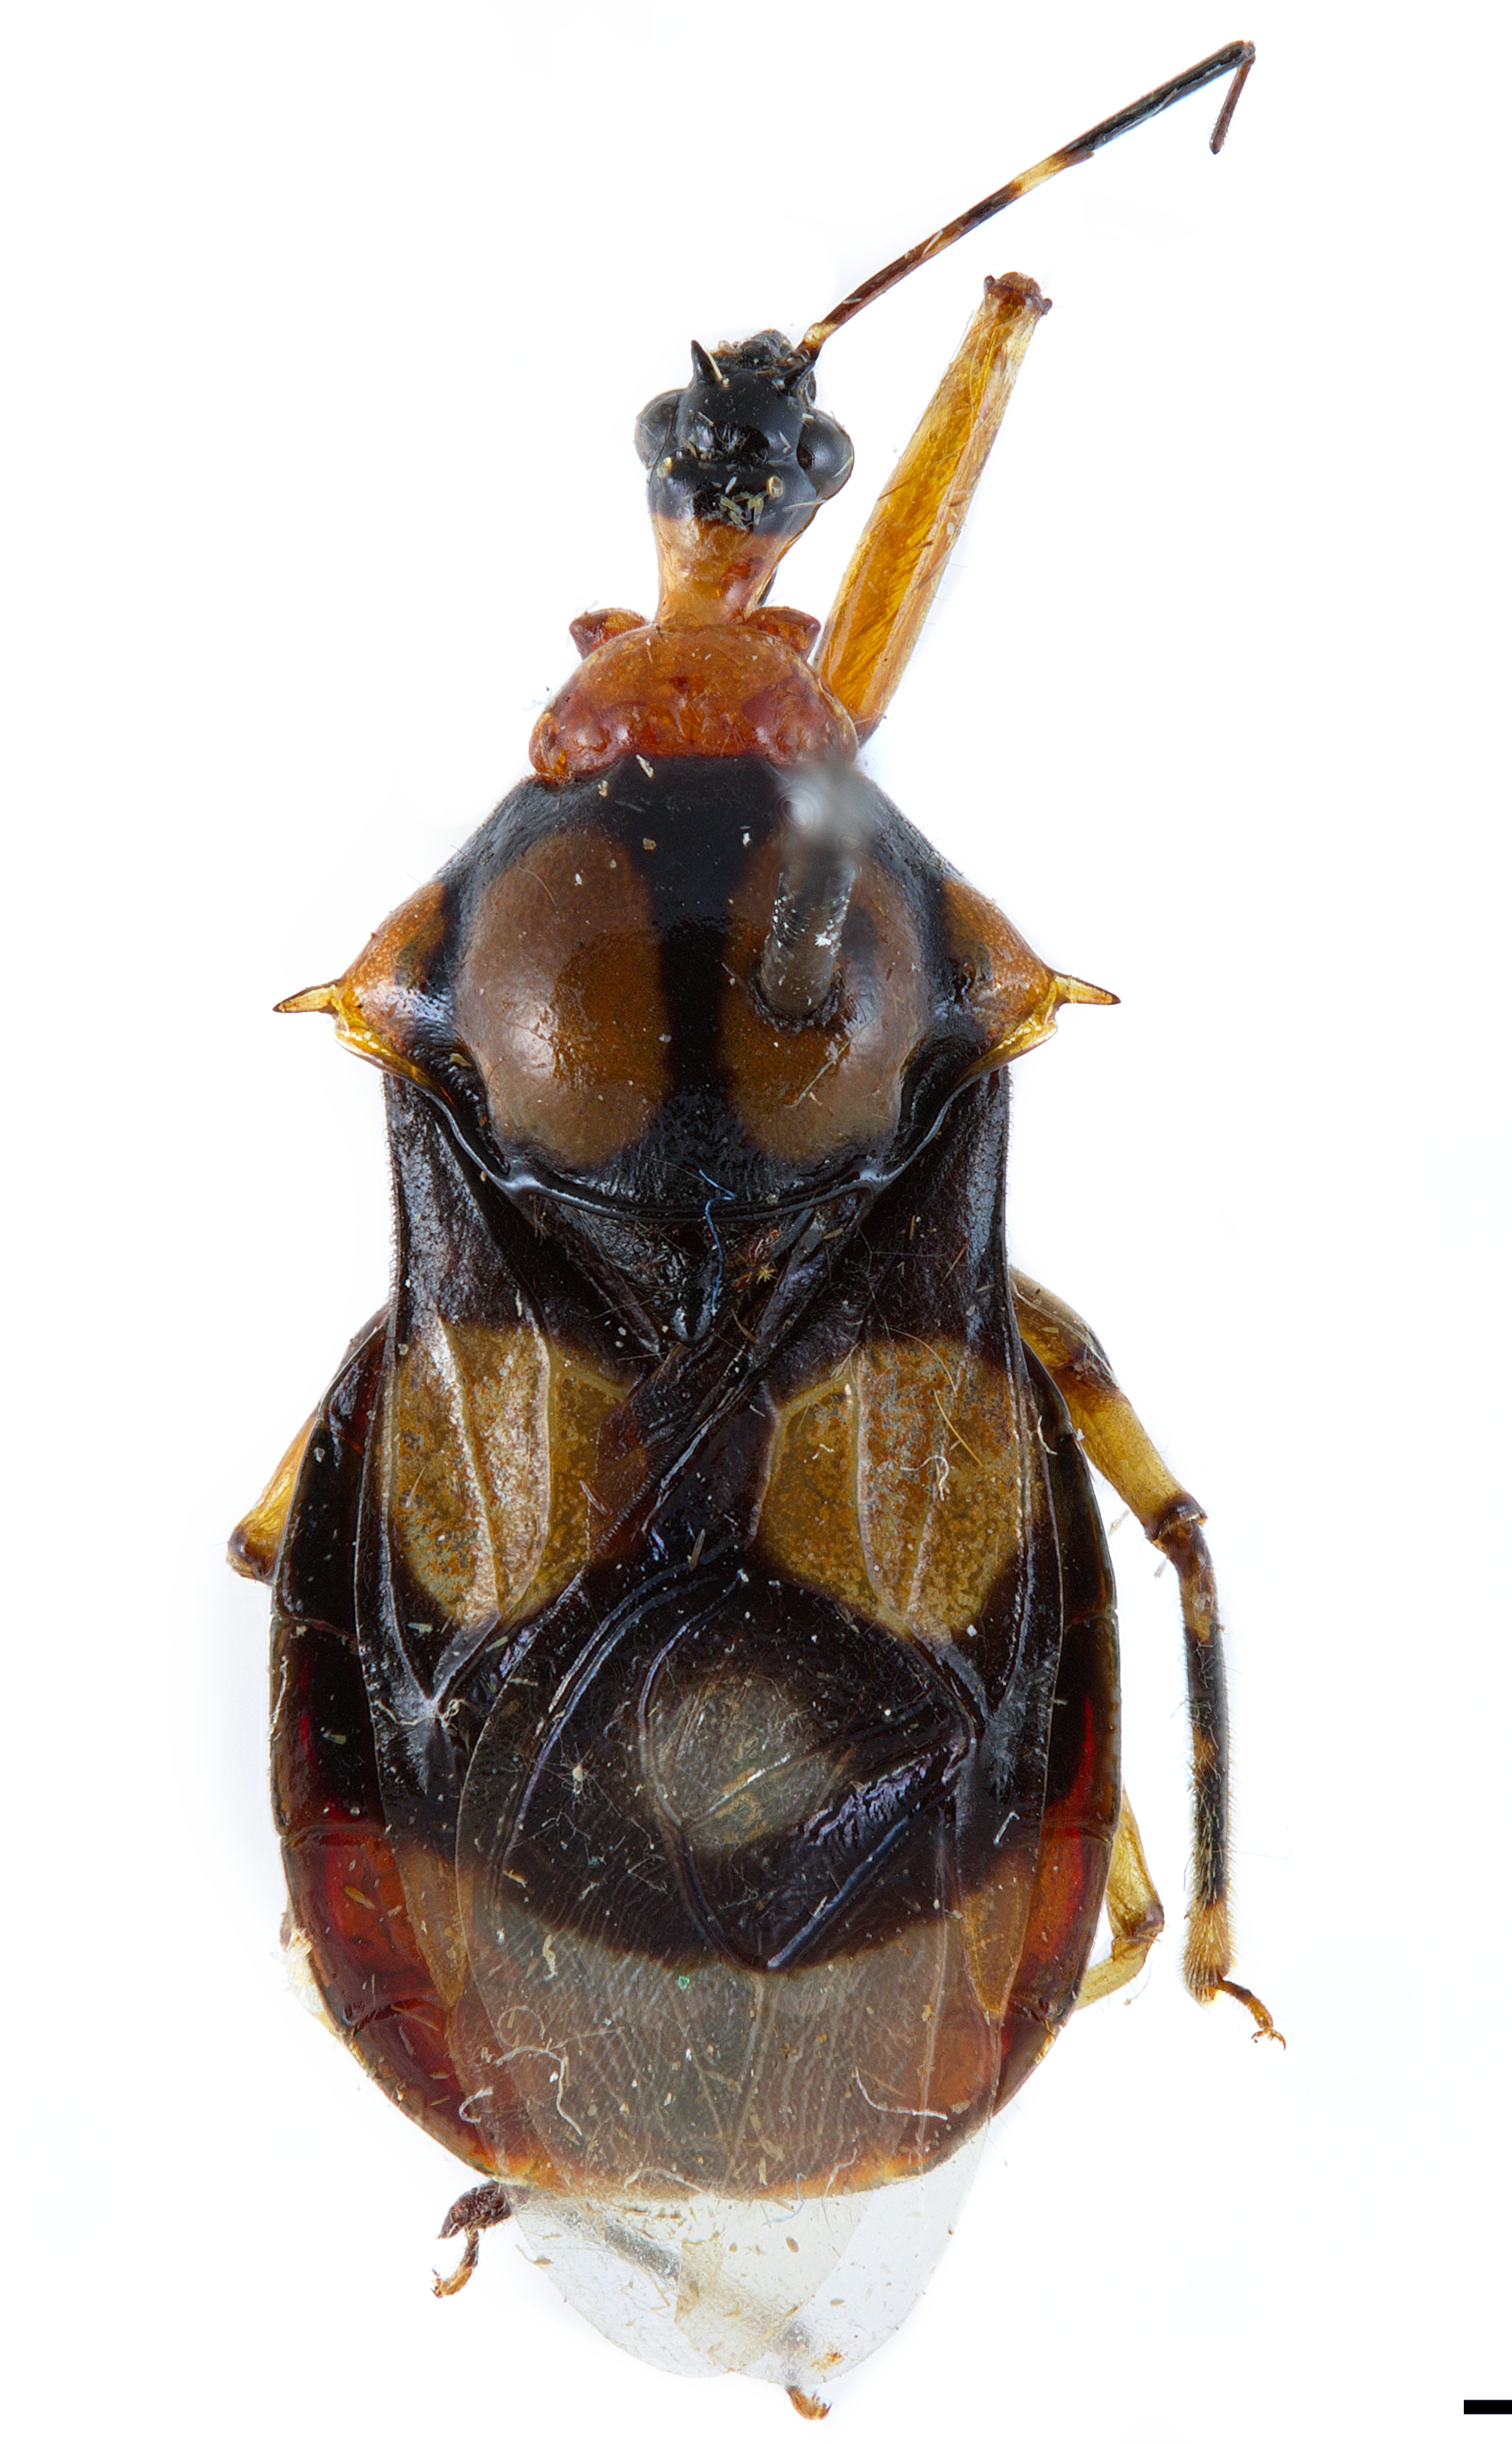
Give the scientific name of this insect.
Pirnonota bicolor
